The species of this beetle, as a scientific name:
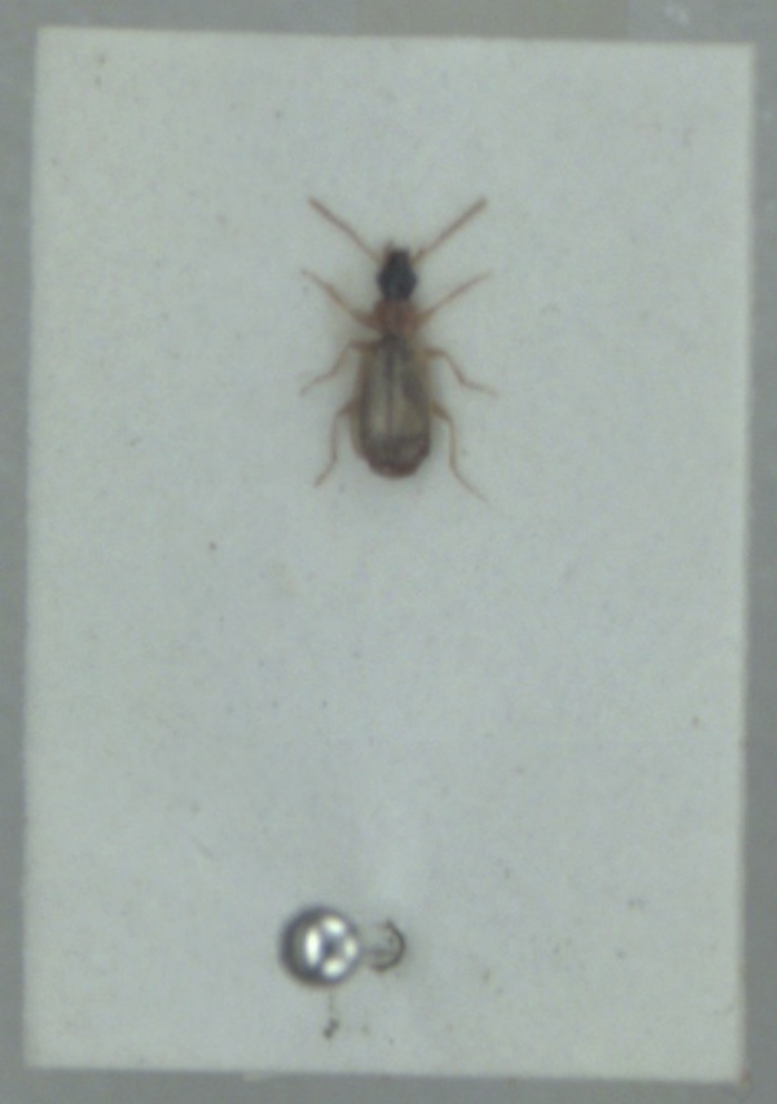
Philorhizus melanocephalus
